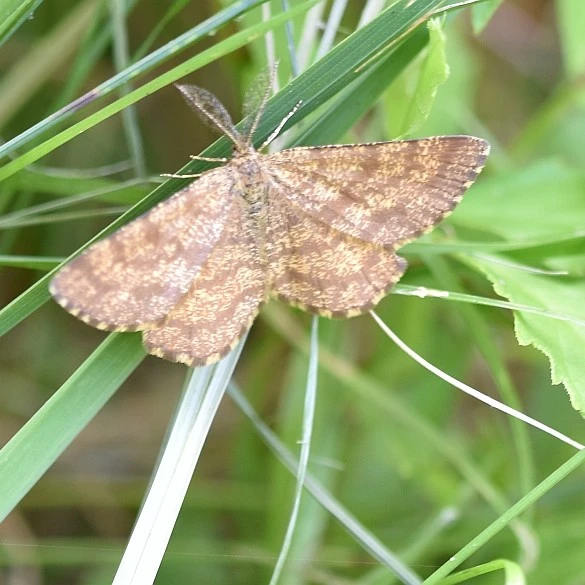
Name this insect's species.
Ematurga atomaria
